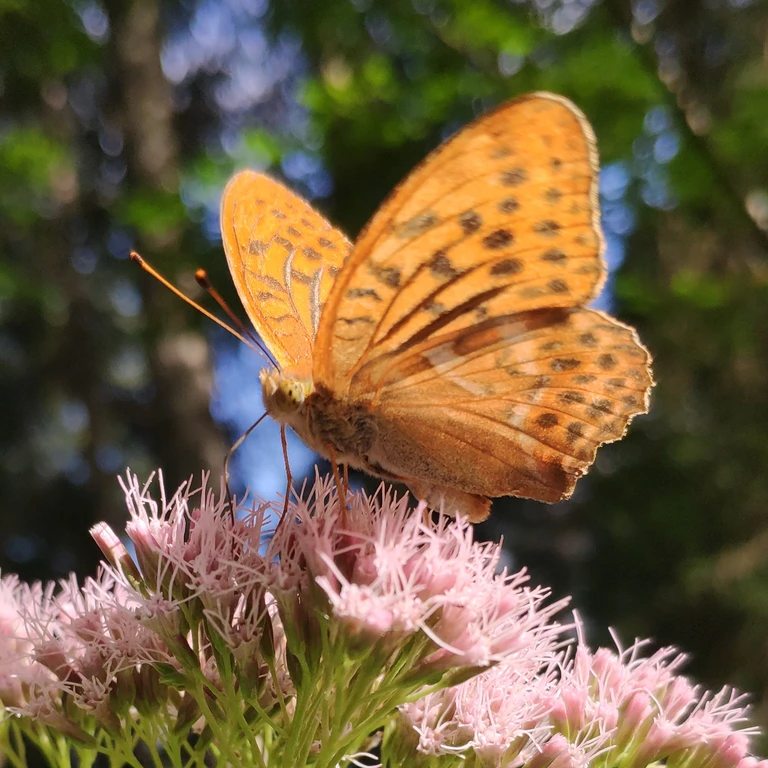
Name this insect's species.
Argynnis paphia
